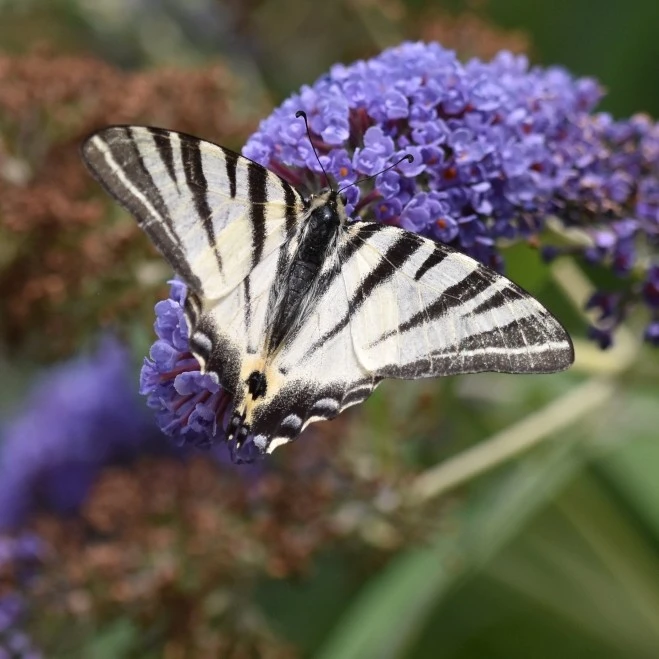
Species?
Iphiclides podalirius
